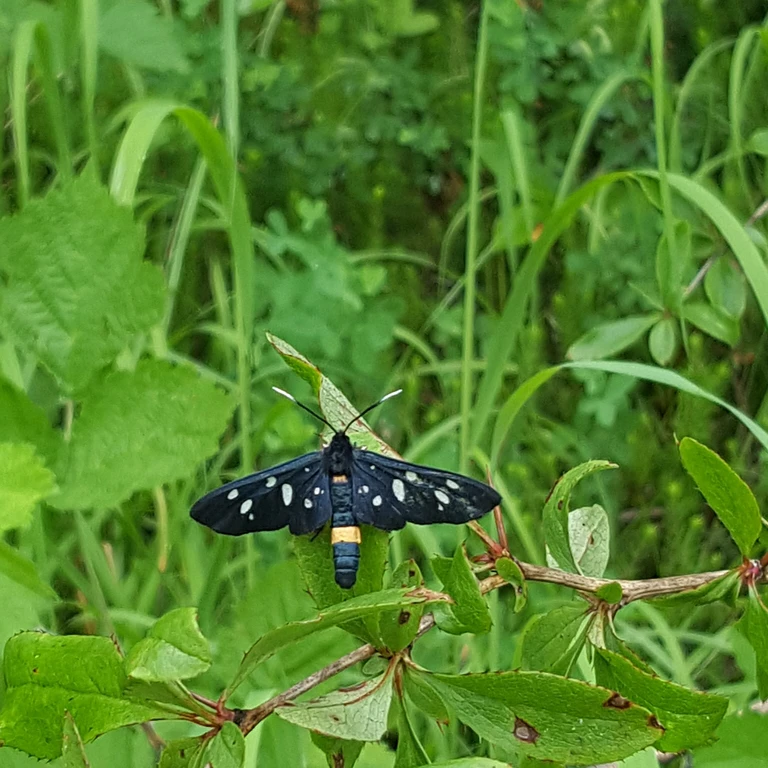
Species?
Amata phegea
